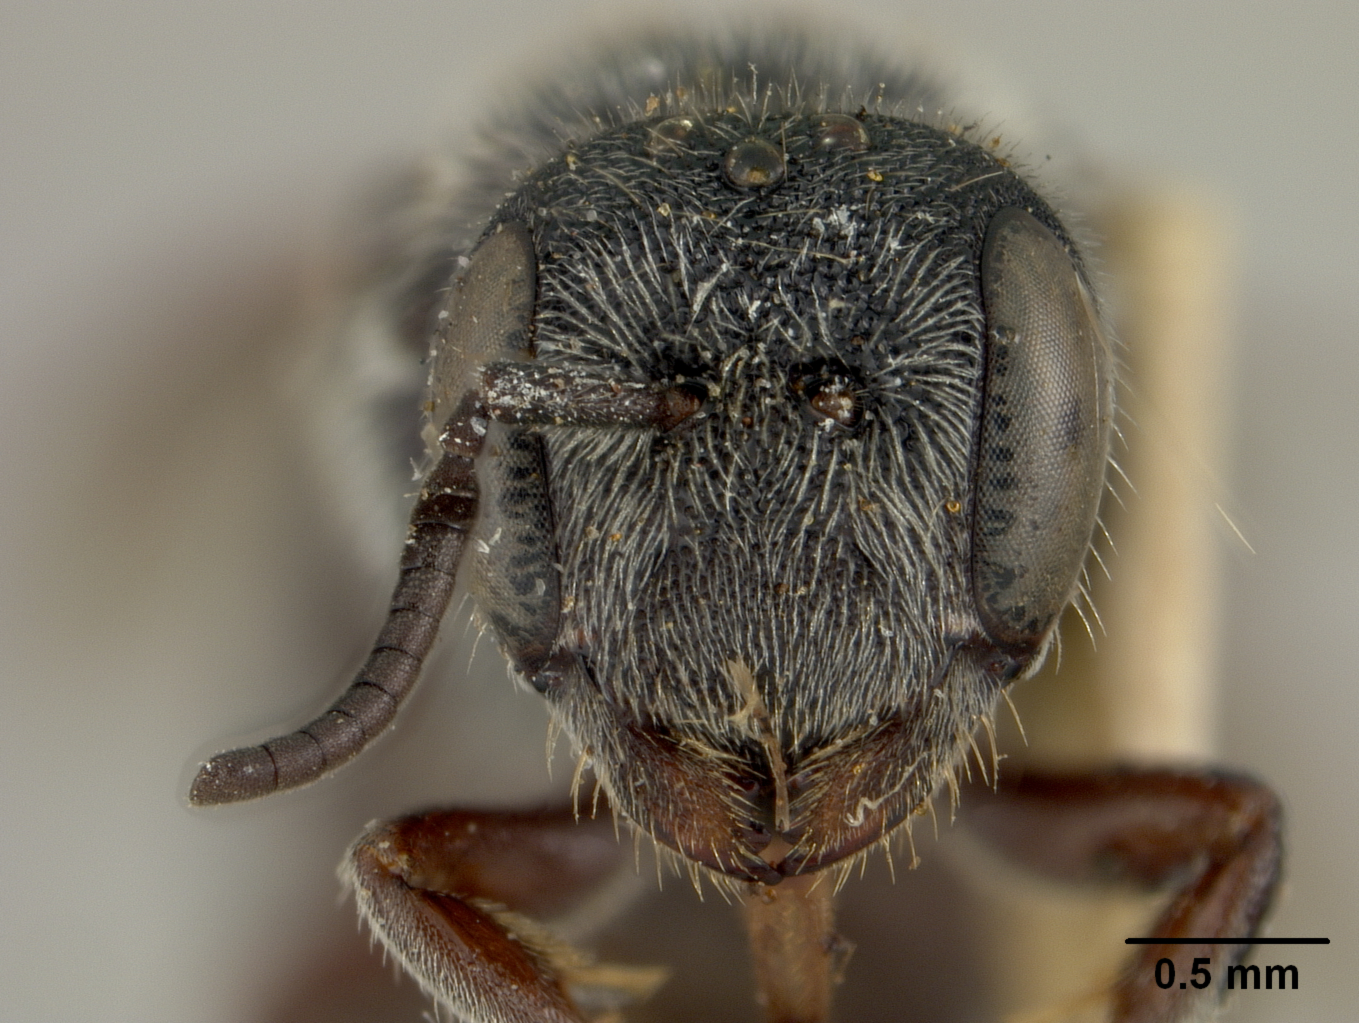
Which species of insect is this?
Stelis coarctatus
